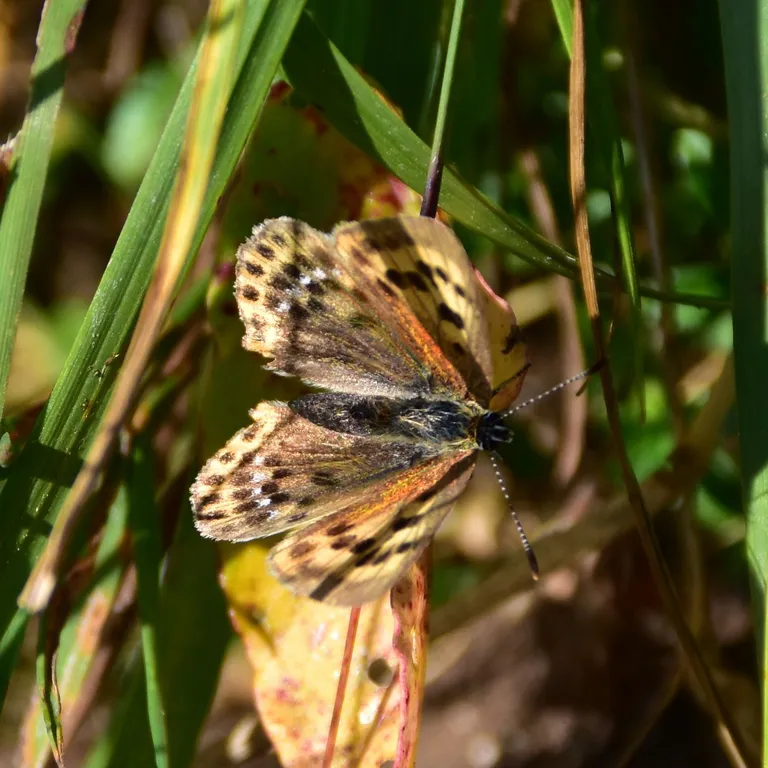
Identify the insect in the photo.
Lycaena virgaureae
